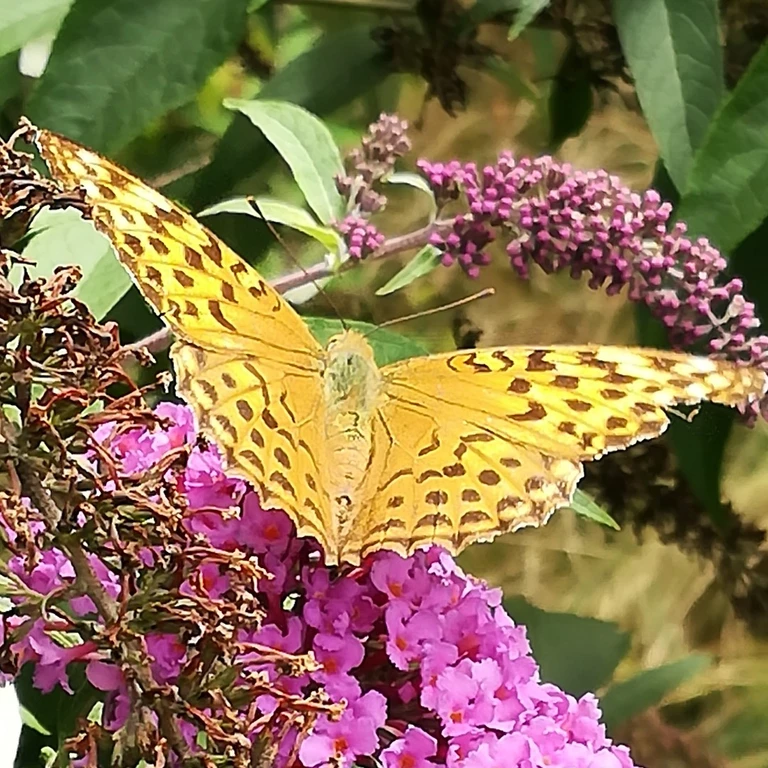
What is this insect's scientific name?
Argynnis paphia
